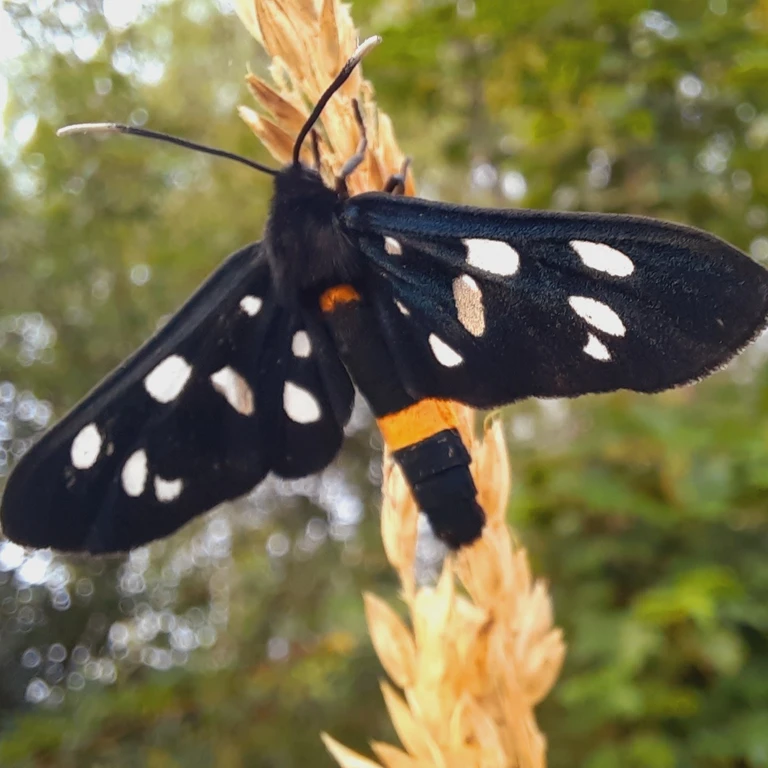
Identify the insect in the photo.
Amata phegea
